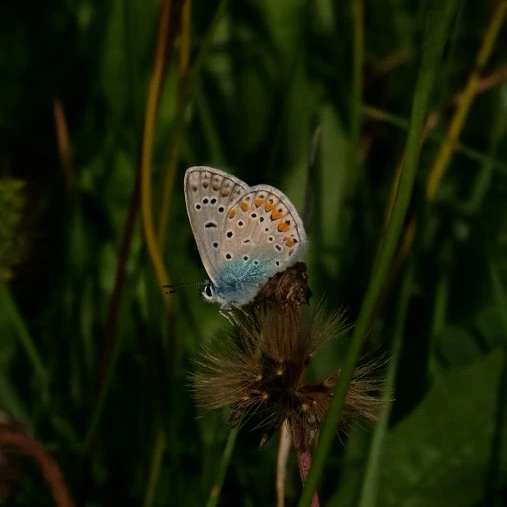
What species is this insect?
Polyommatus icarus
